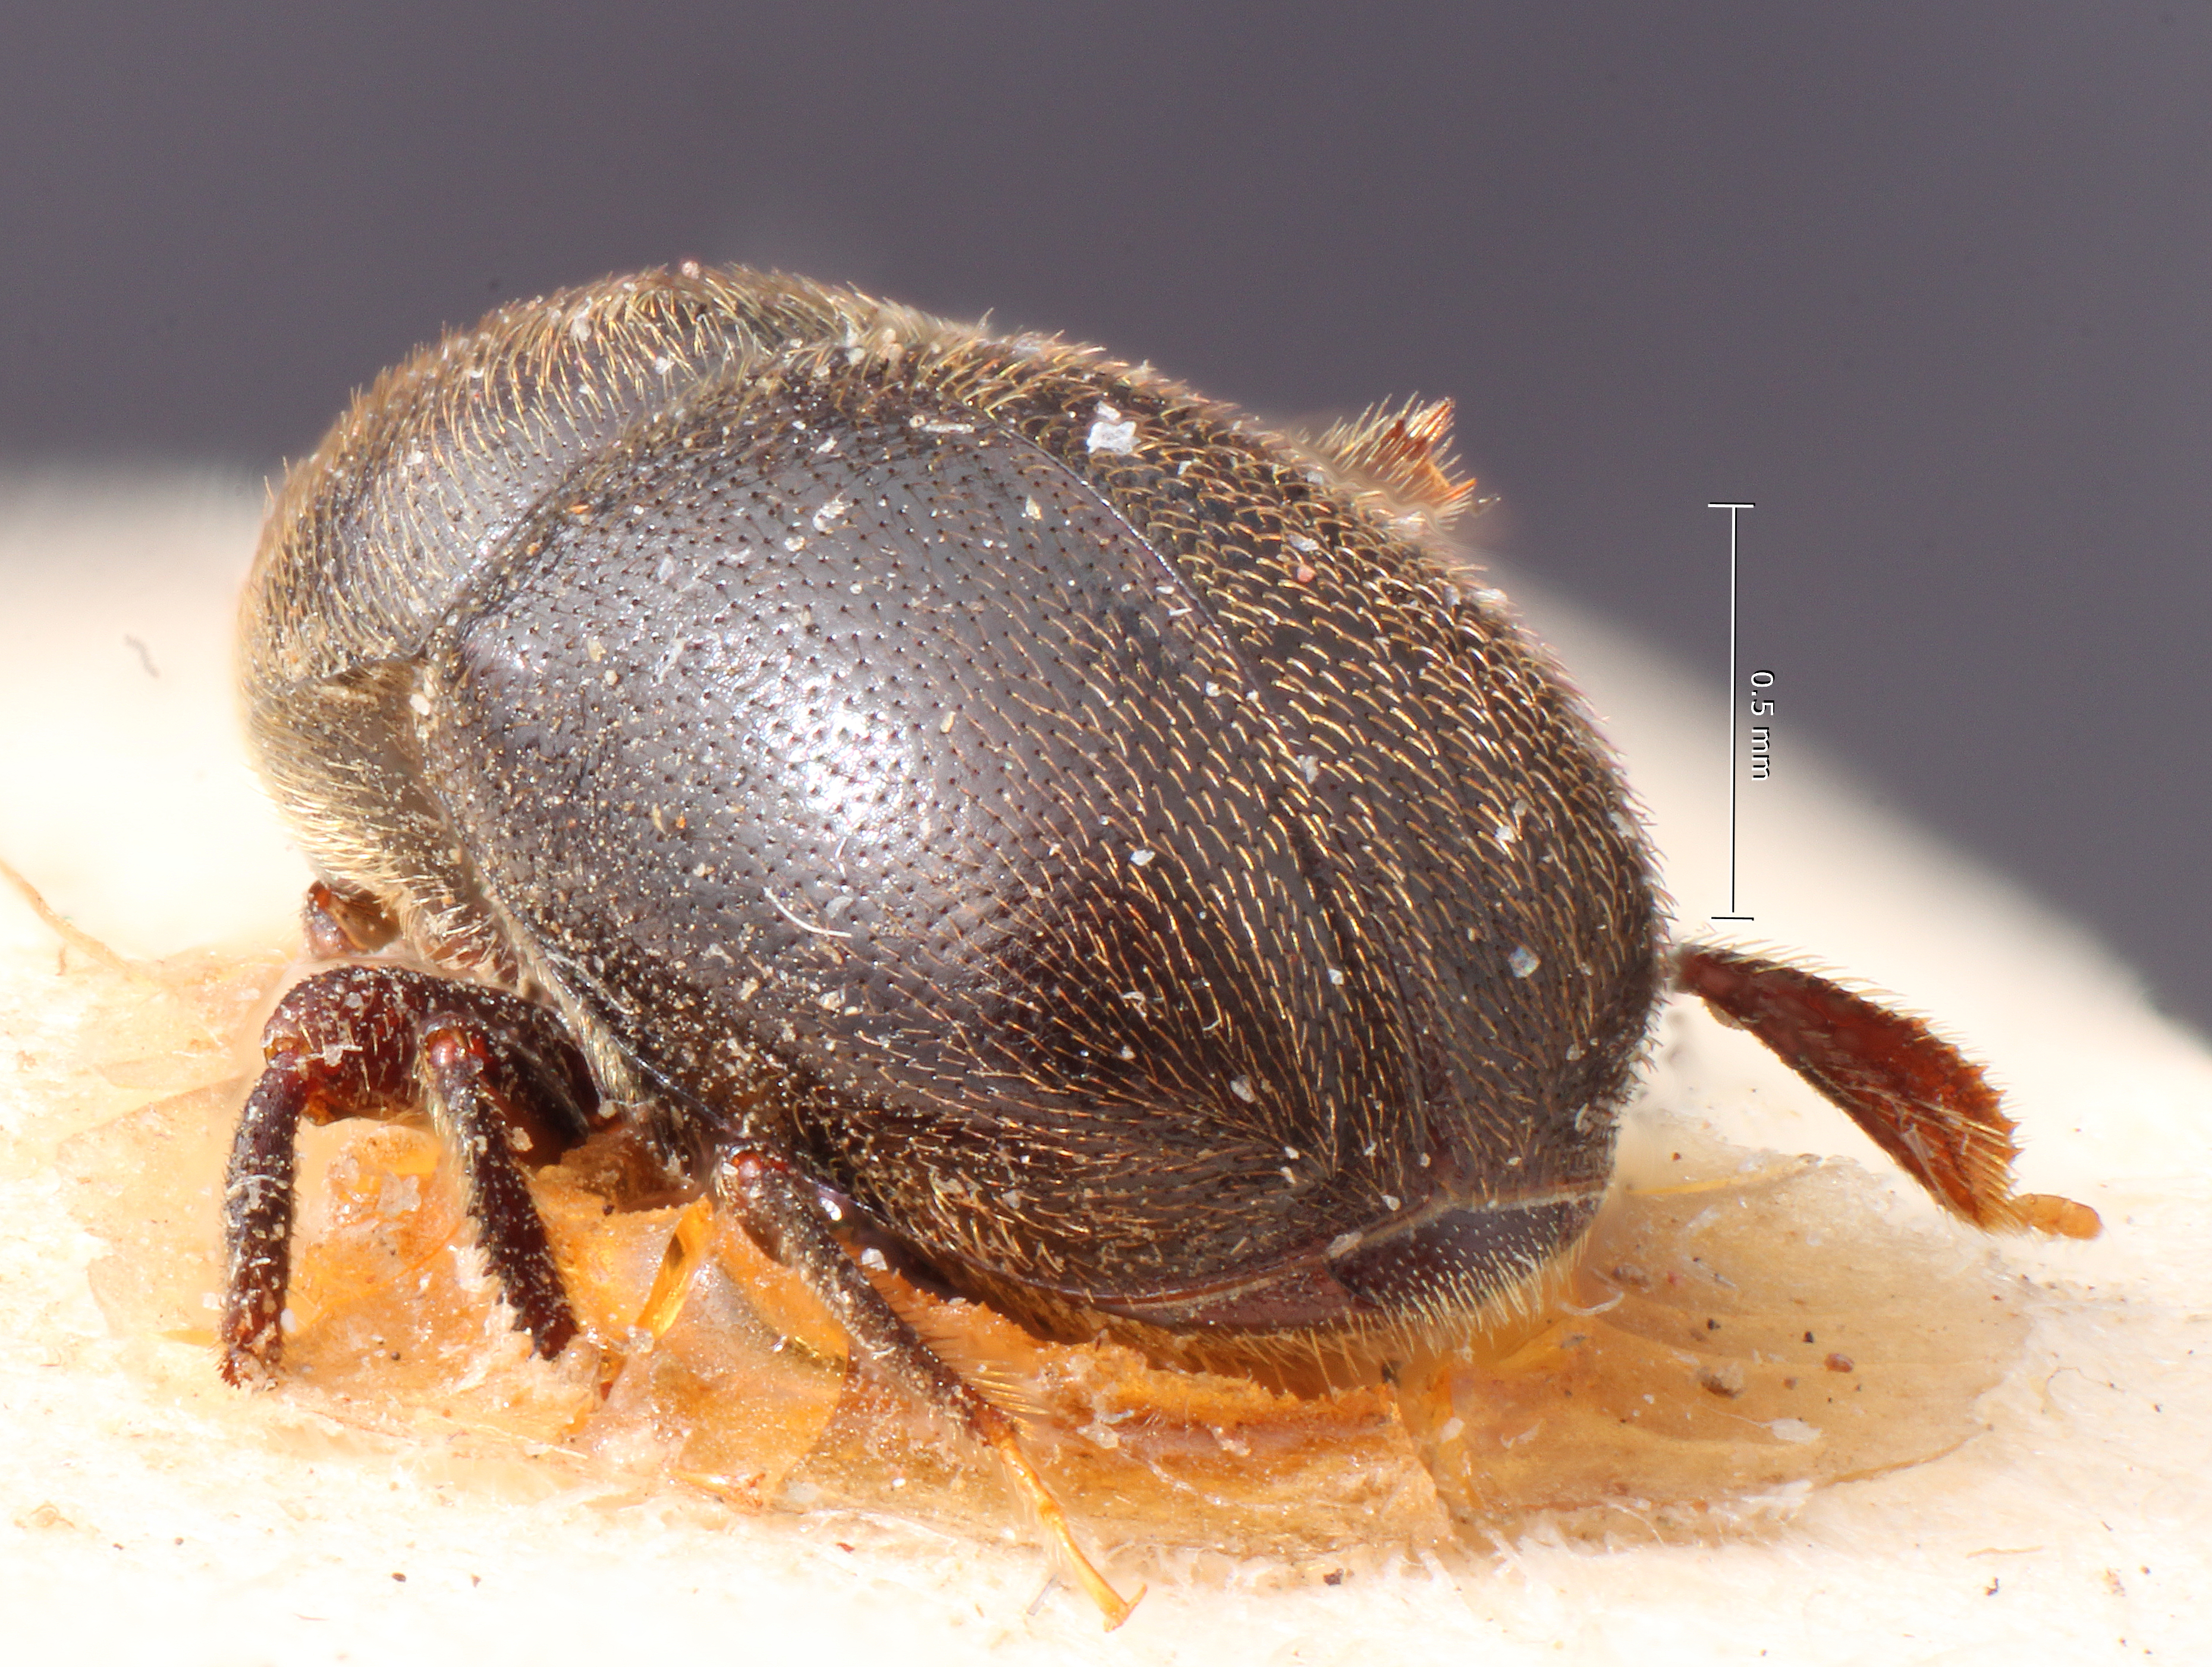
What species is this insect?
Prionoscelis bolivianus
